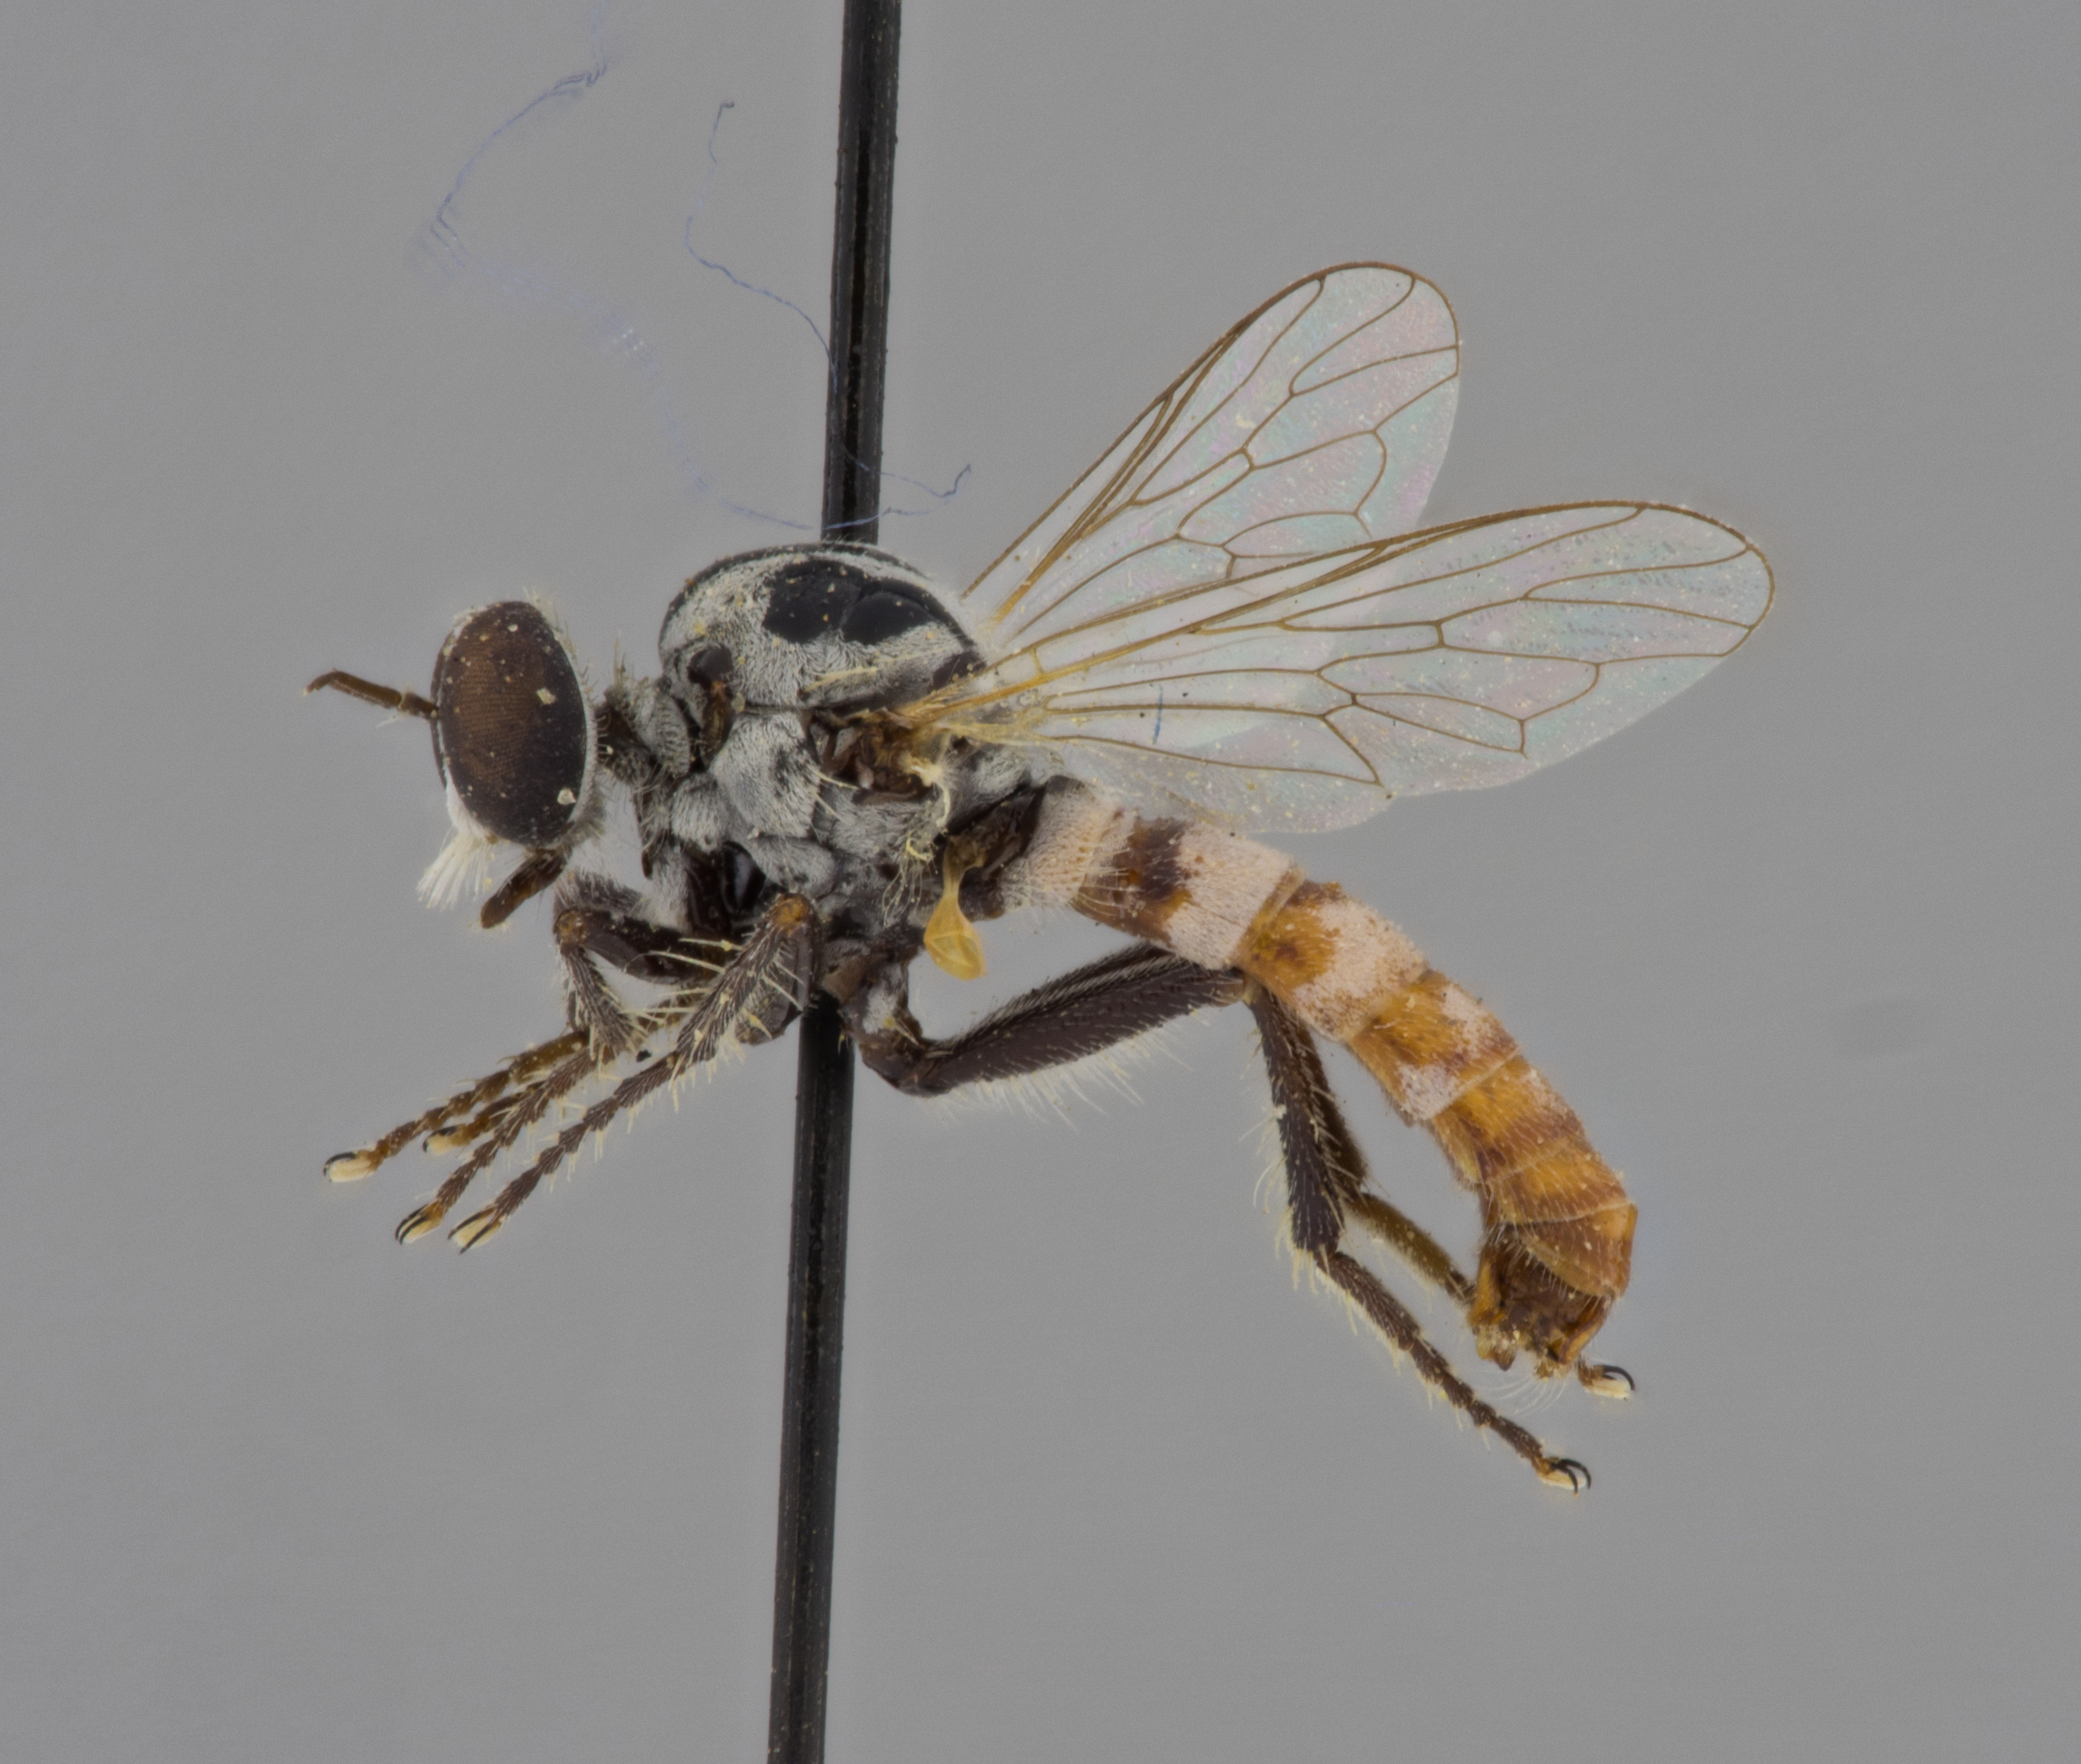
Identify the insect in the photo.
Itolia atripes
